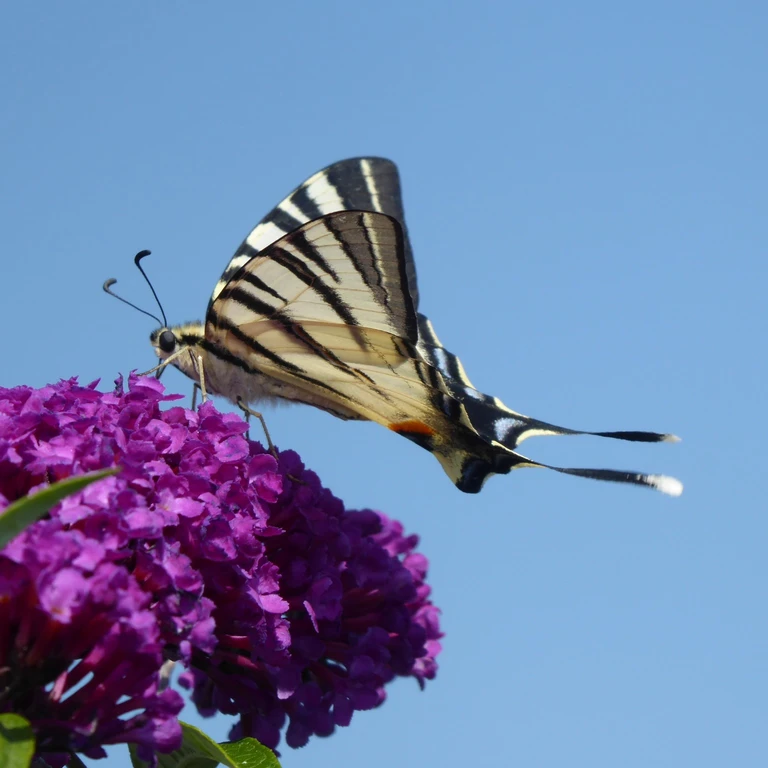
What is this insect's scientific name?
Iphiclides podalirius
